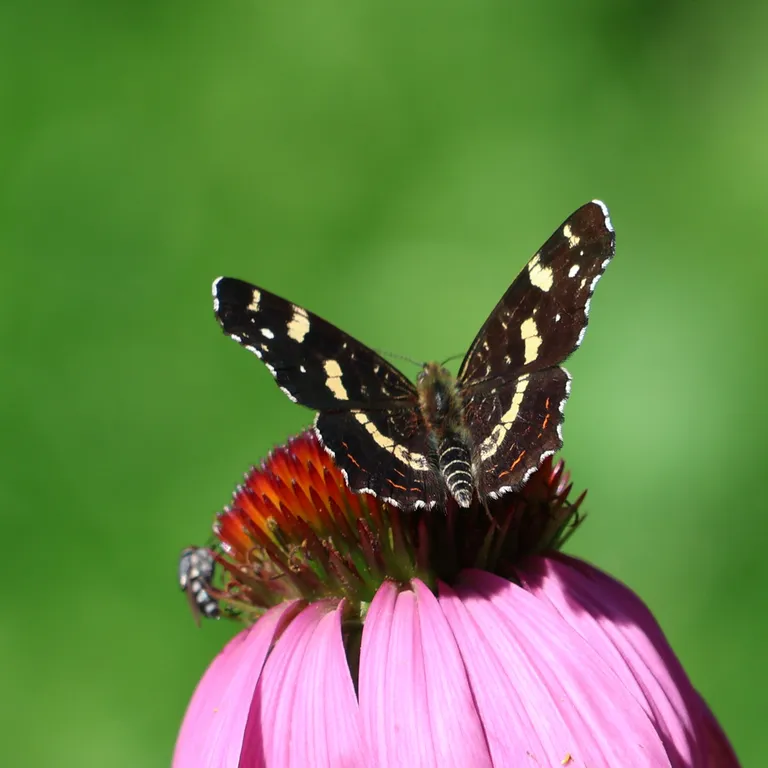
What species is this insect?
Araschnia levana
